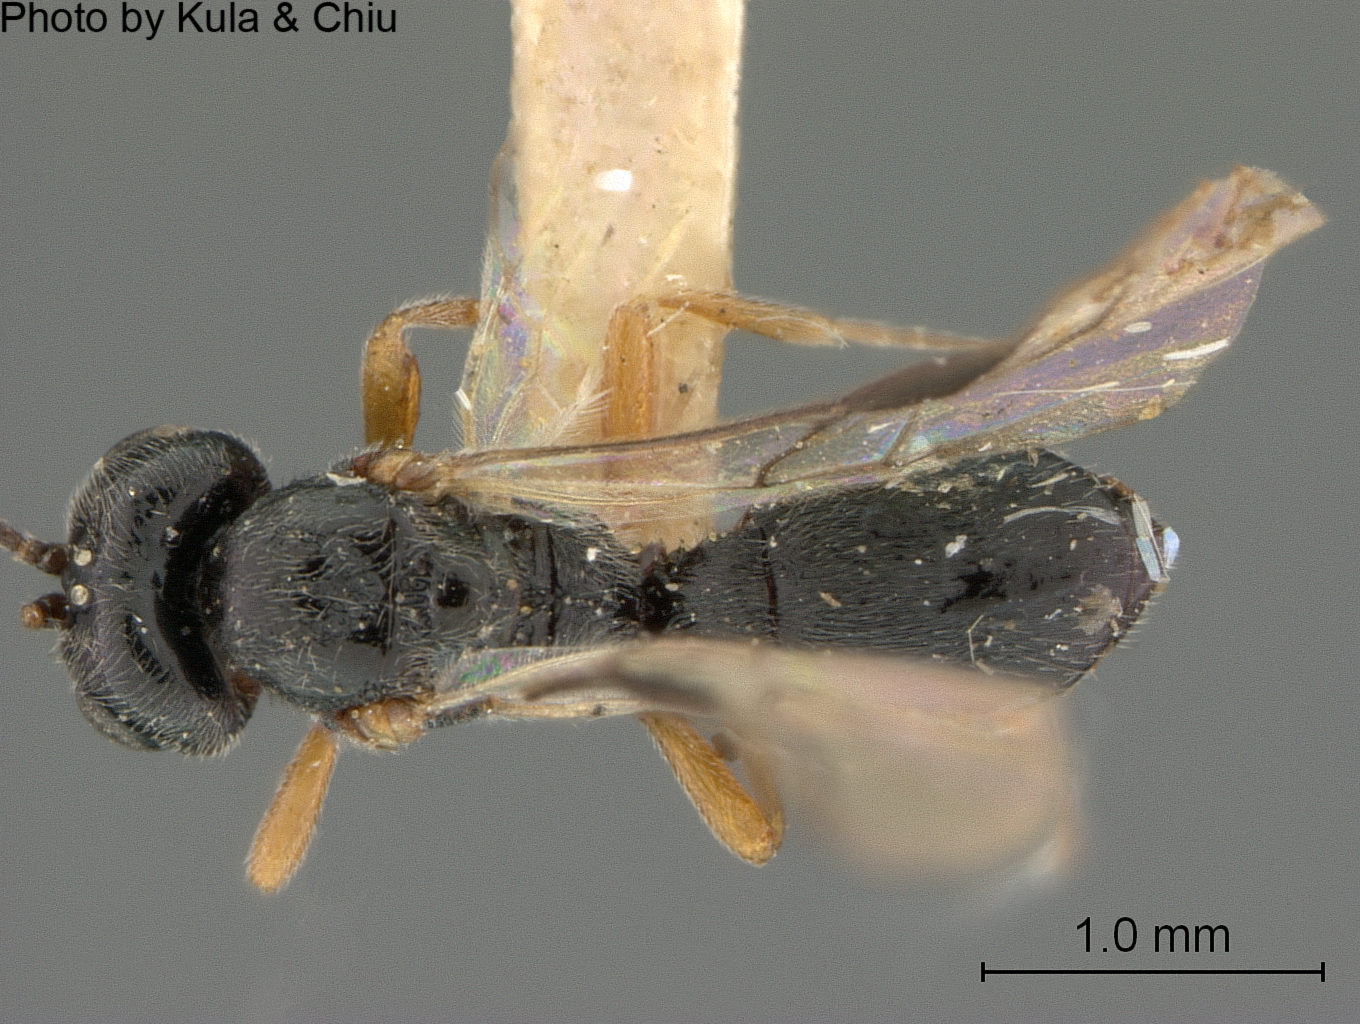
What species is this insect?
Symphya nigricornis
